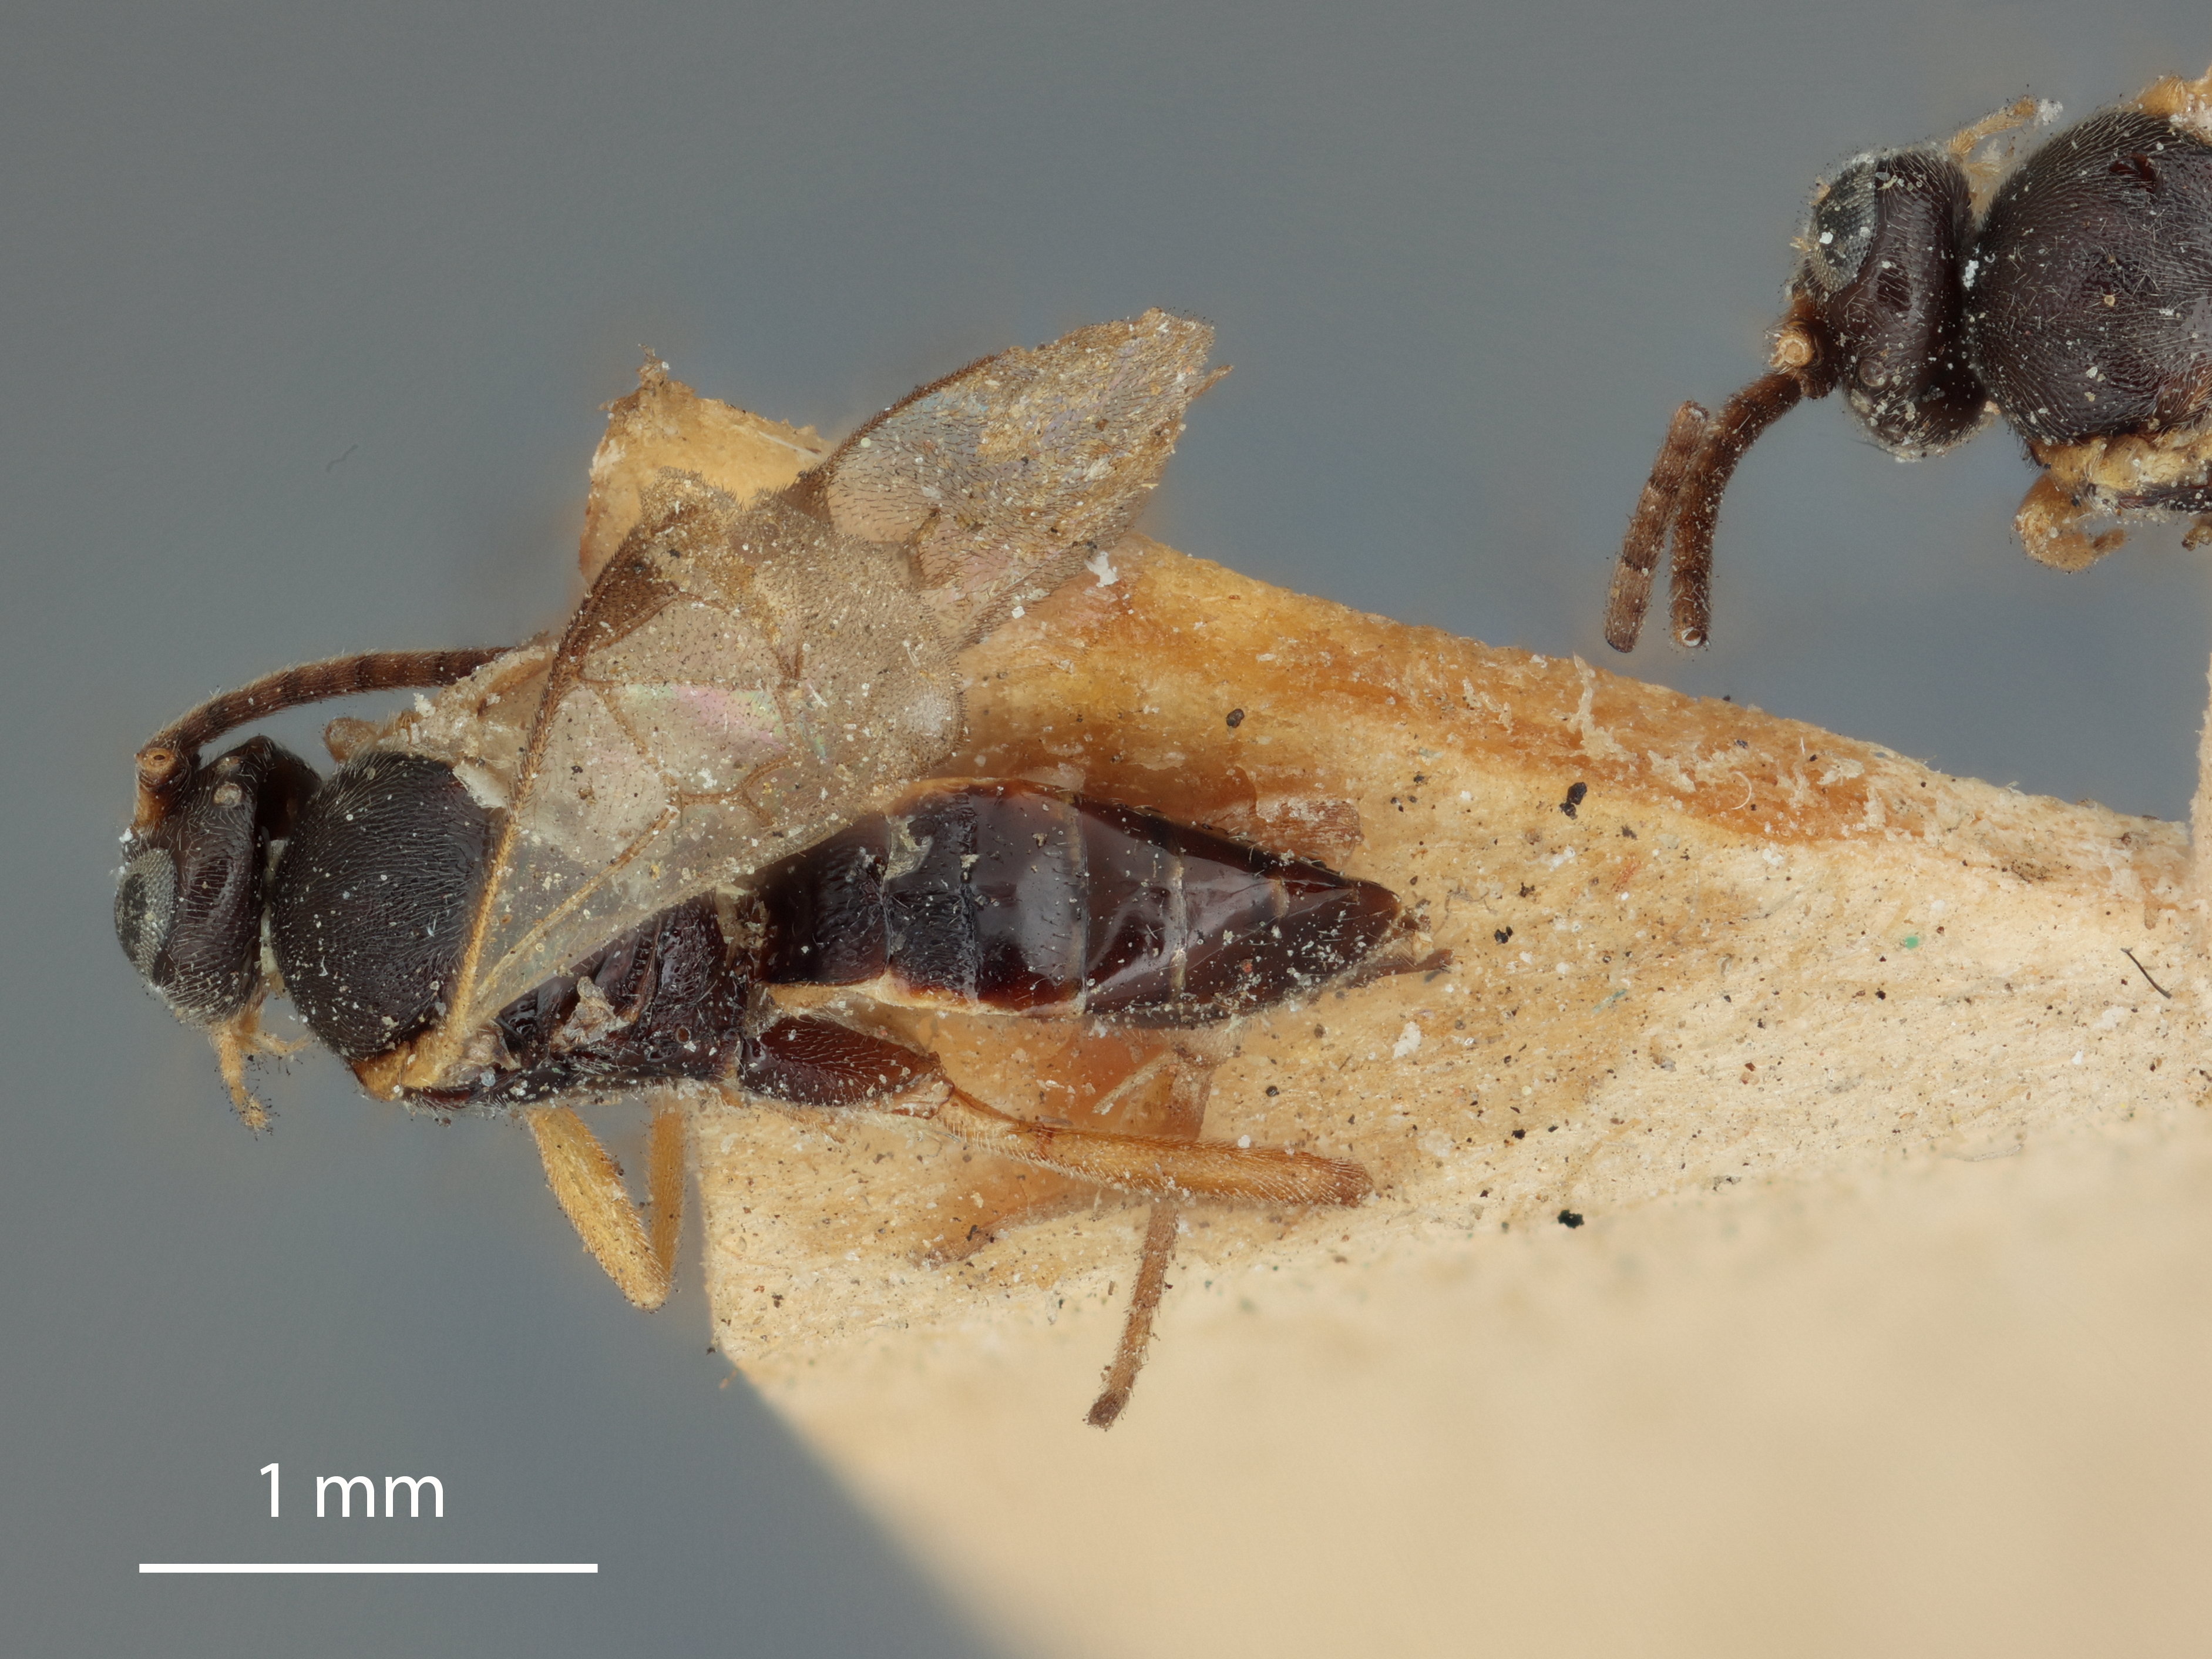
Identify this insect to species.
Apanteles hemileucae
